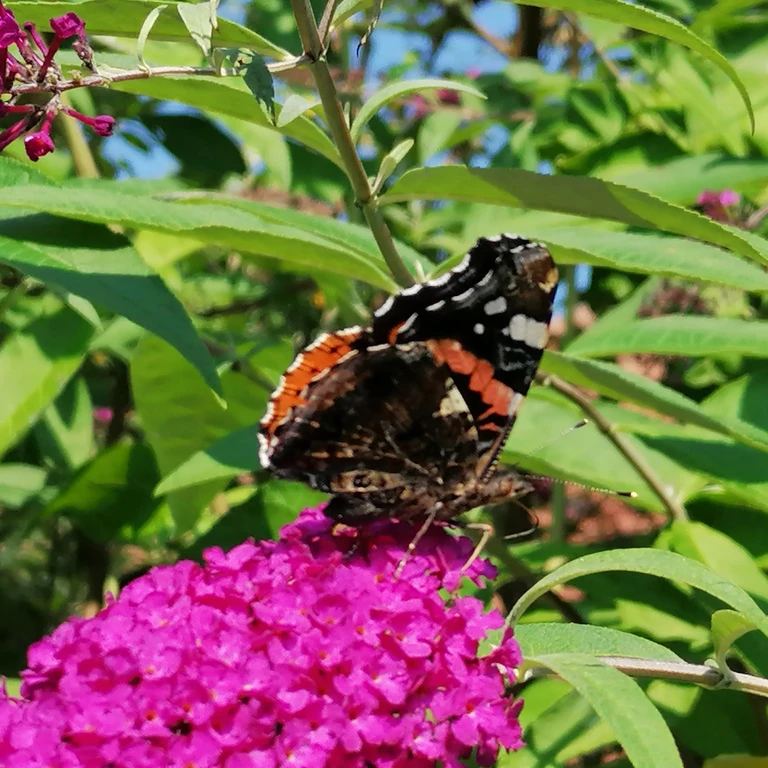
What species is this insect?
Vanessa atalanta
